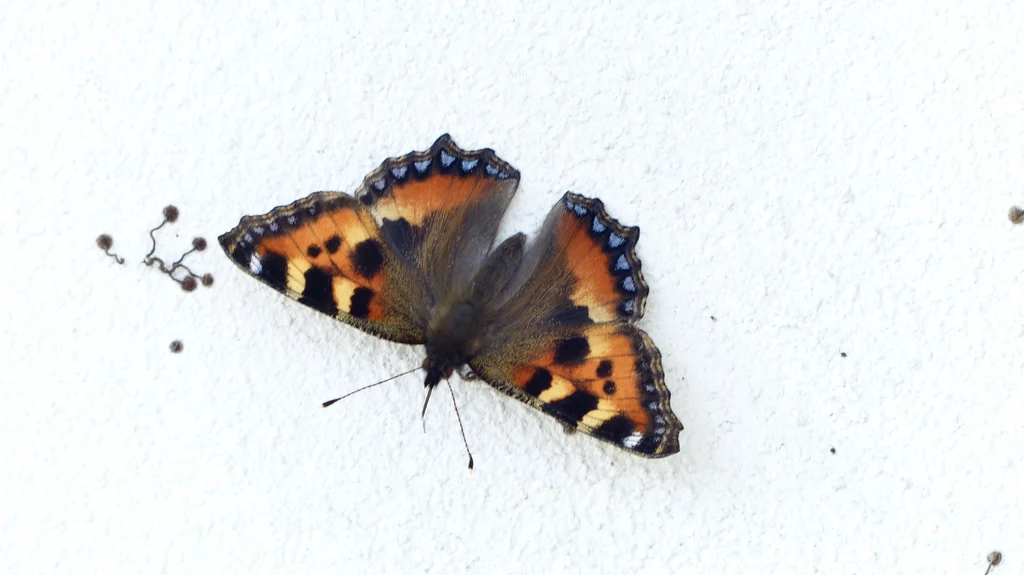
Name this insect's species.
Aglais urticae
